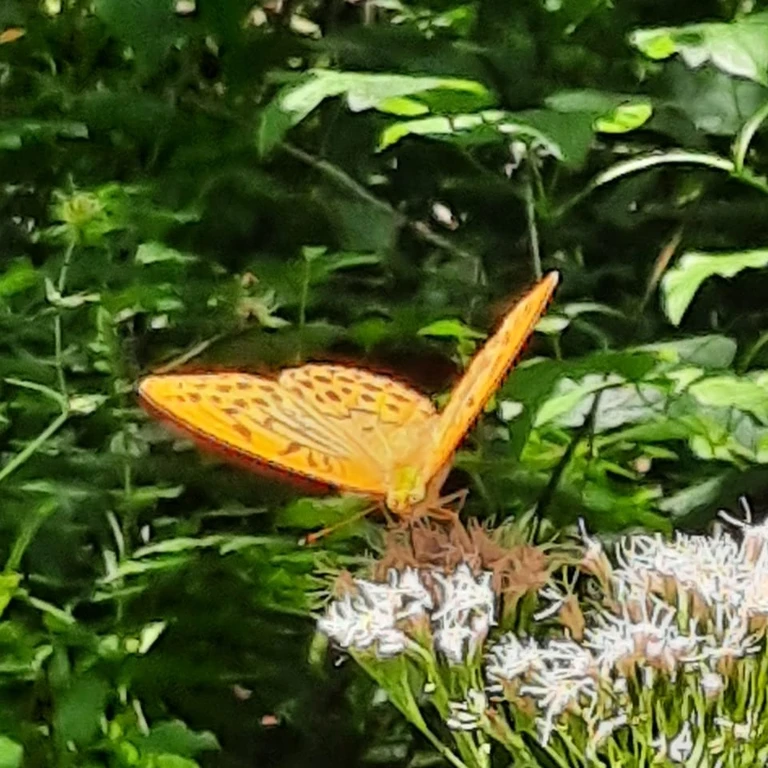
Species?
Argynnis paphia
